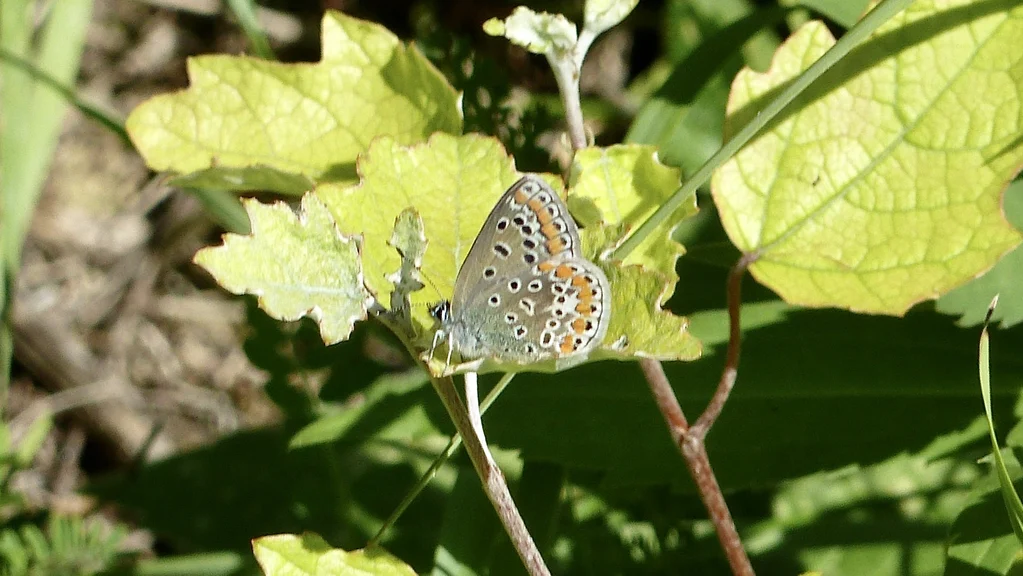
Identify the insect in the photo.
Polyommatus icarus
